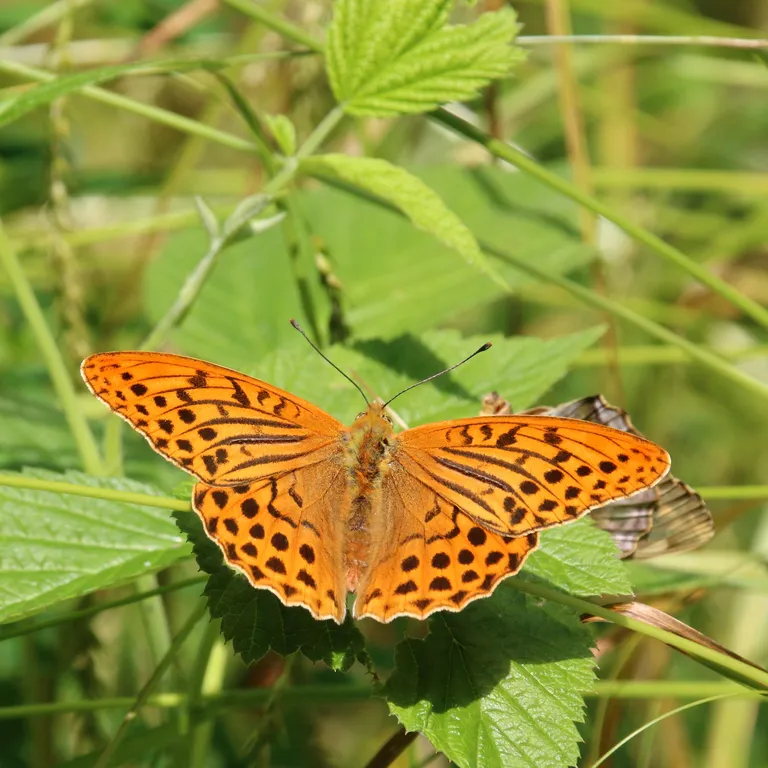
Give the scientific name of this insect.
Argynnis paphia
